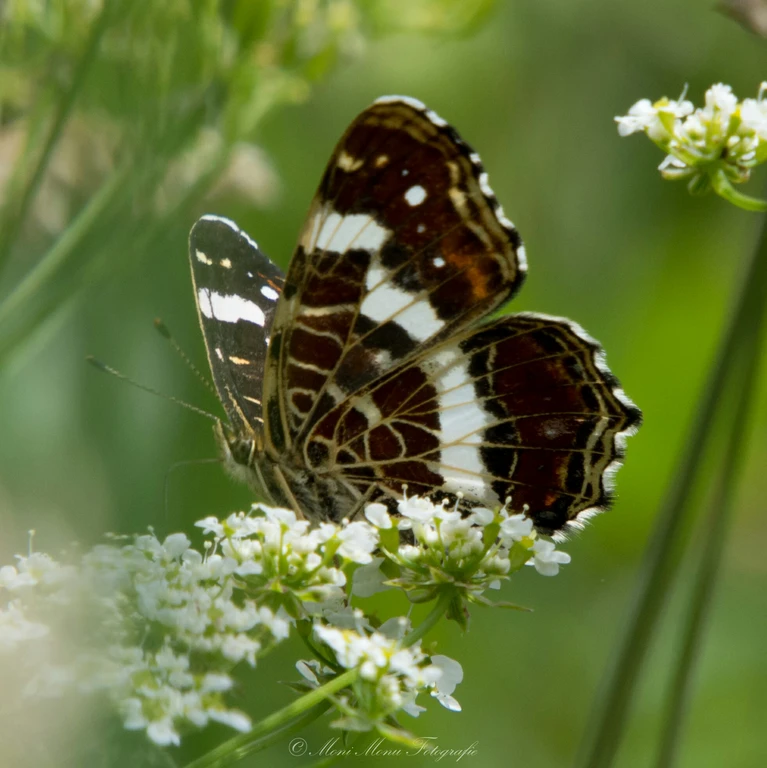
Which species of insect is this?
Araschnia levana
